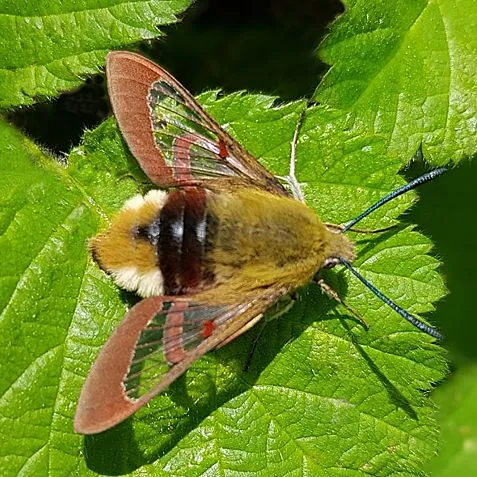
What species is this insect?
Hemaris fuciformis
